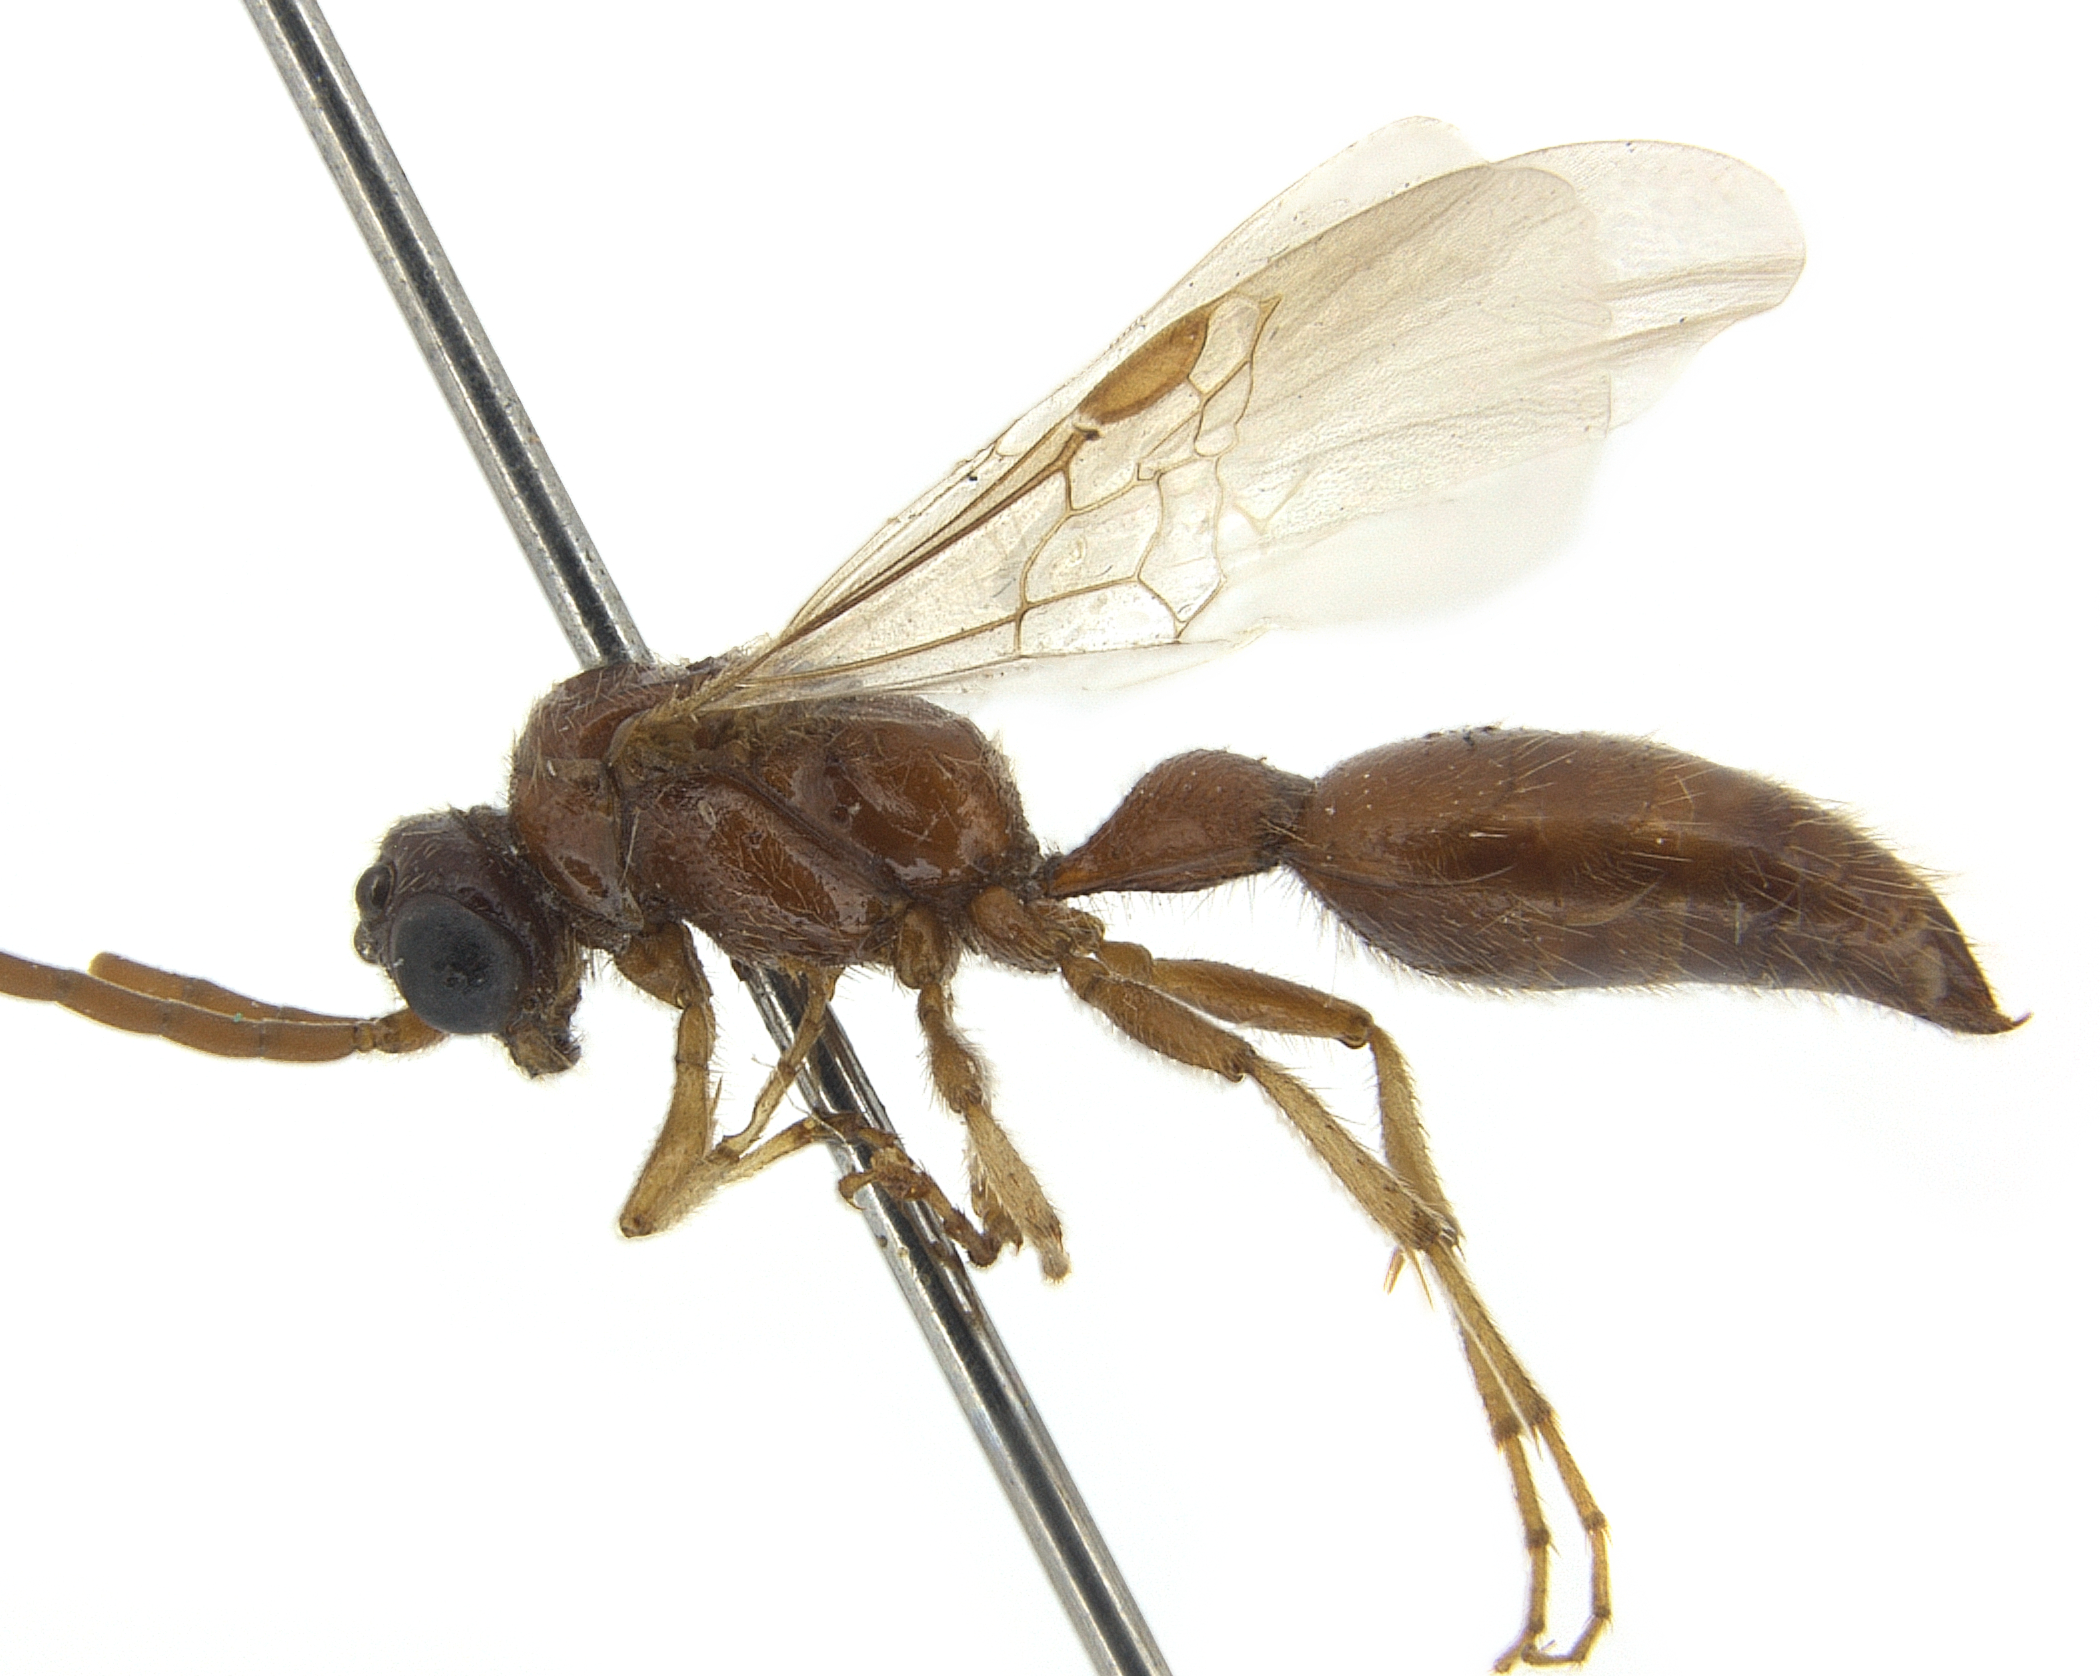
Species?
Brachycistis alcanor
